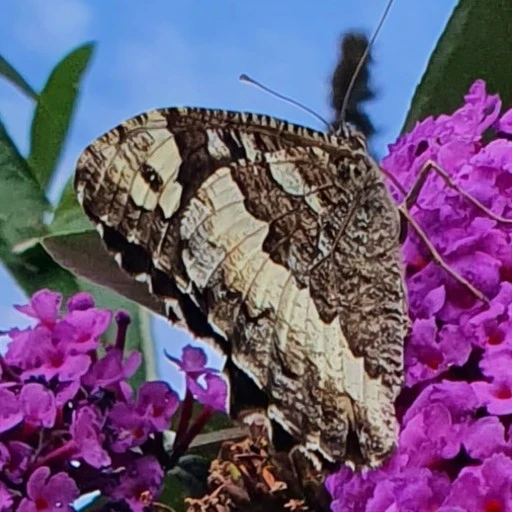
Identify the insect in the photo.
Brintesia circe
